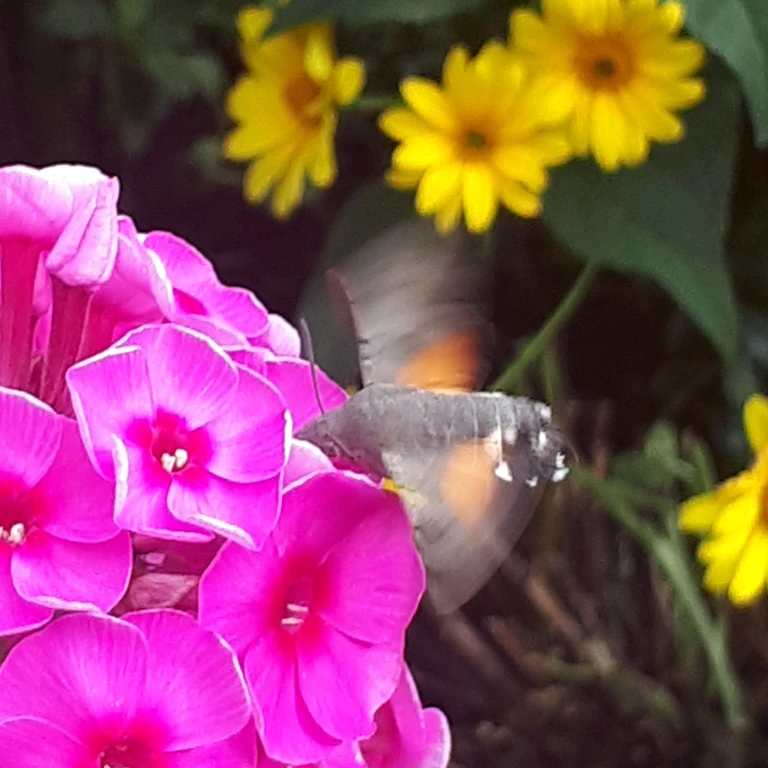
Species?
Macroglossum stellatarum
